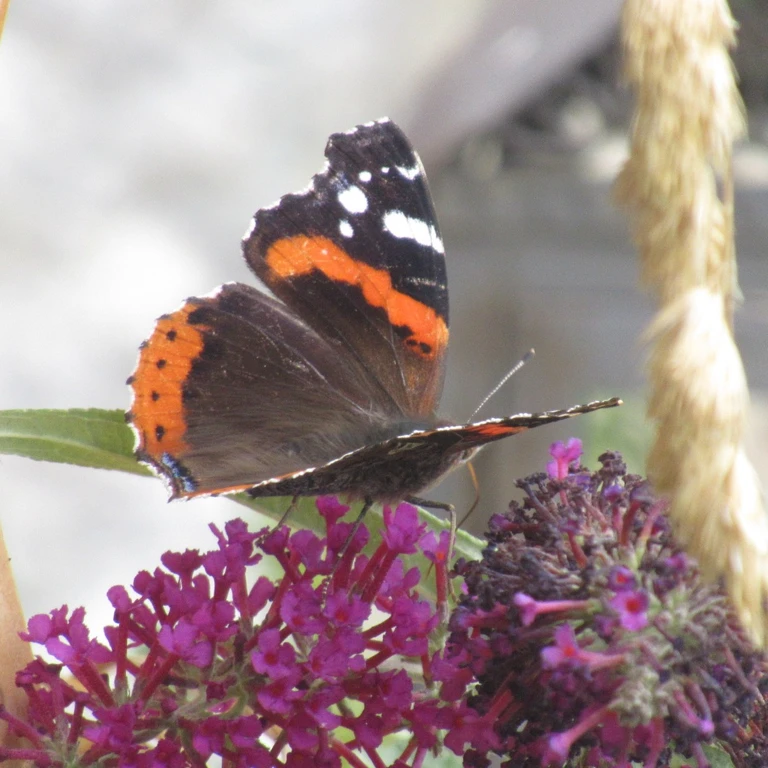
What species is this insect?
Vanessa atalanta
